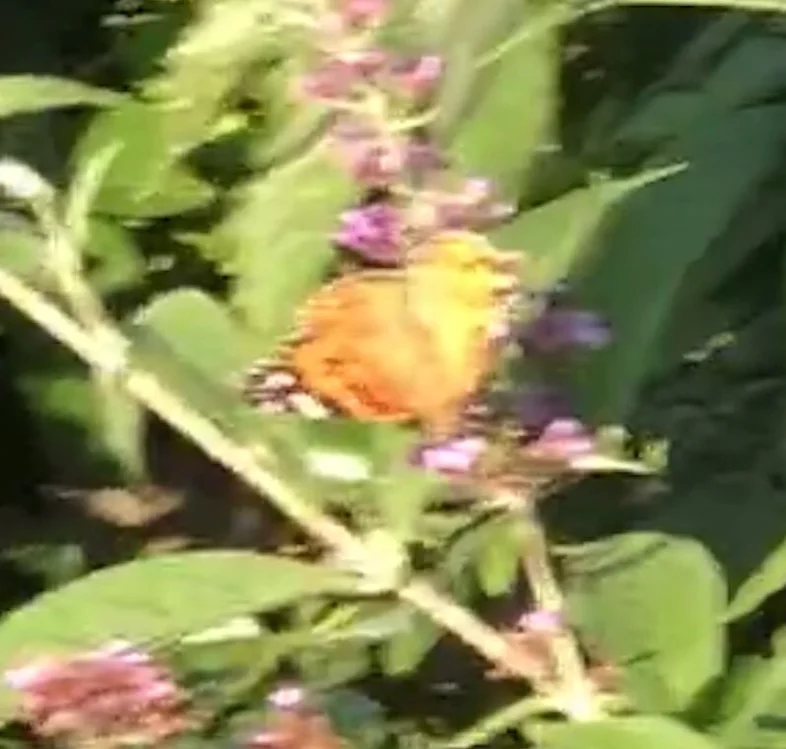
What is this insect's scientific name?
Vanessa cardui
